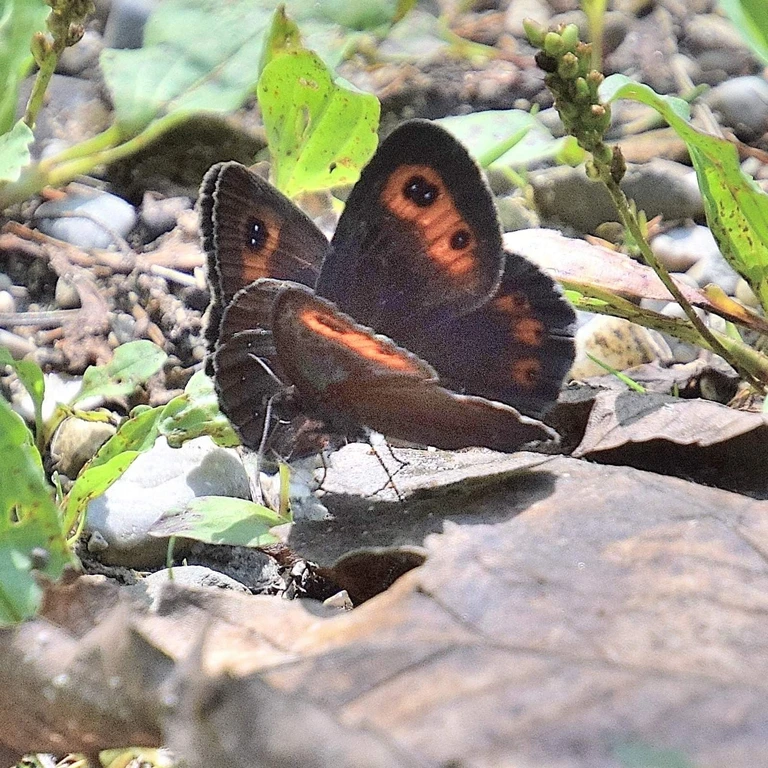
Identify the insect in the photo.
Erebia aethiops
